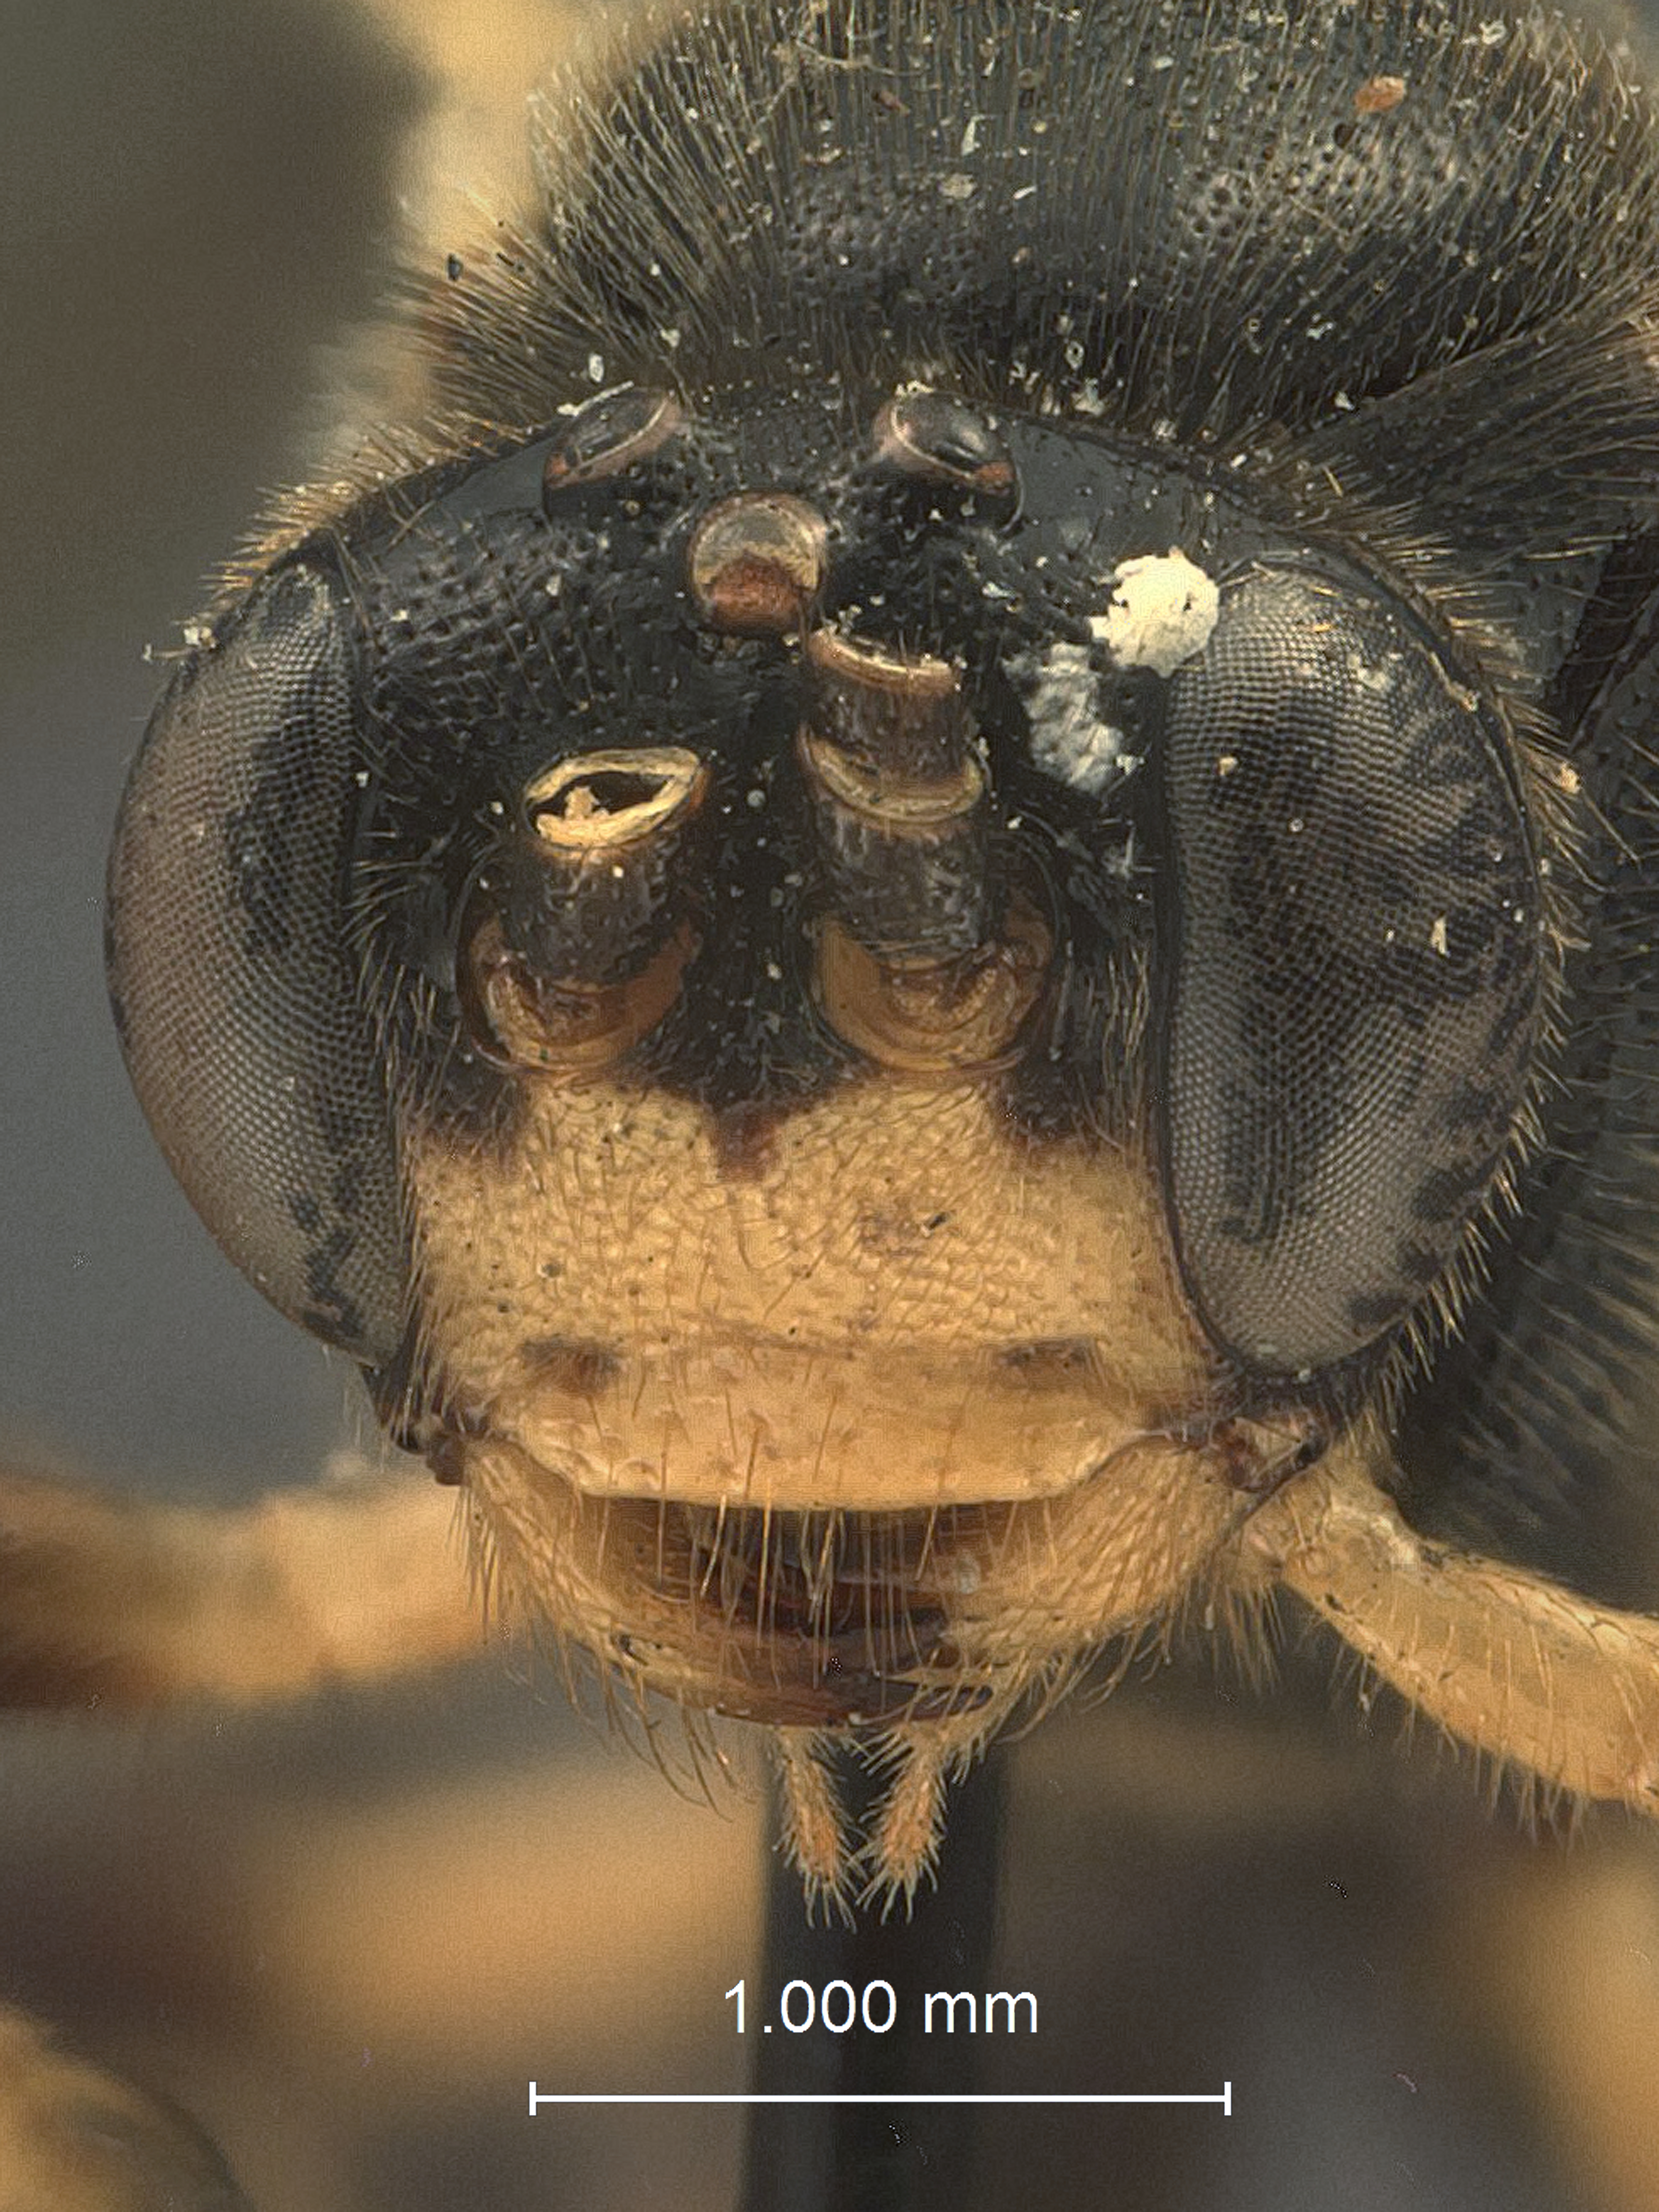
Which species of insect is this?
Notopygus virginiensis
